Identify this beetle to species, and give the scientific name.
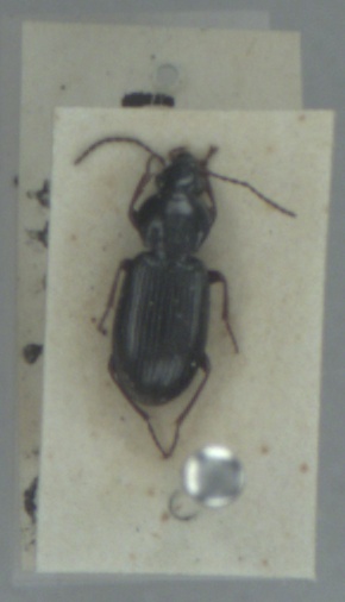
Pterostichus diligens
